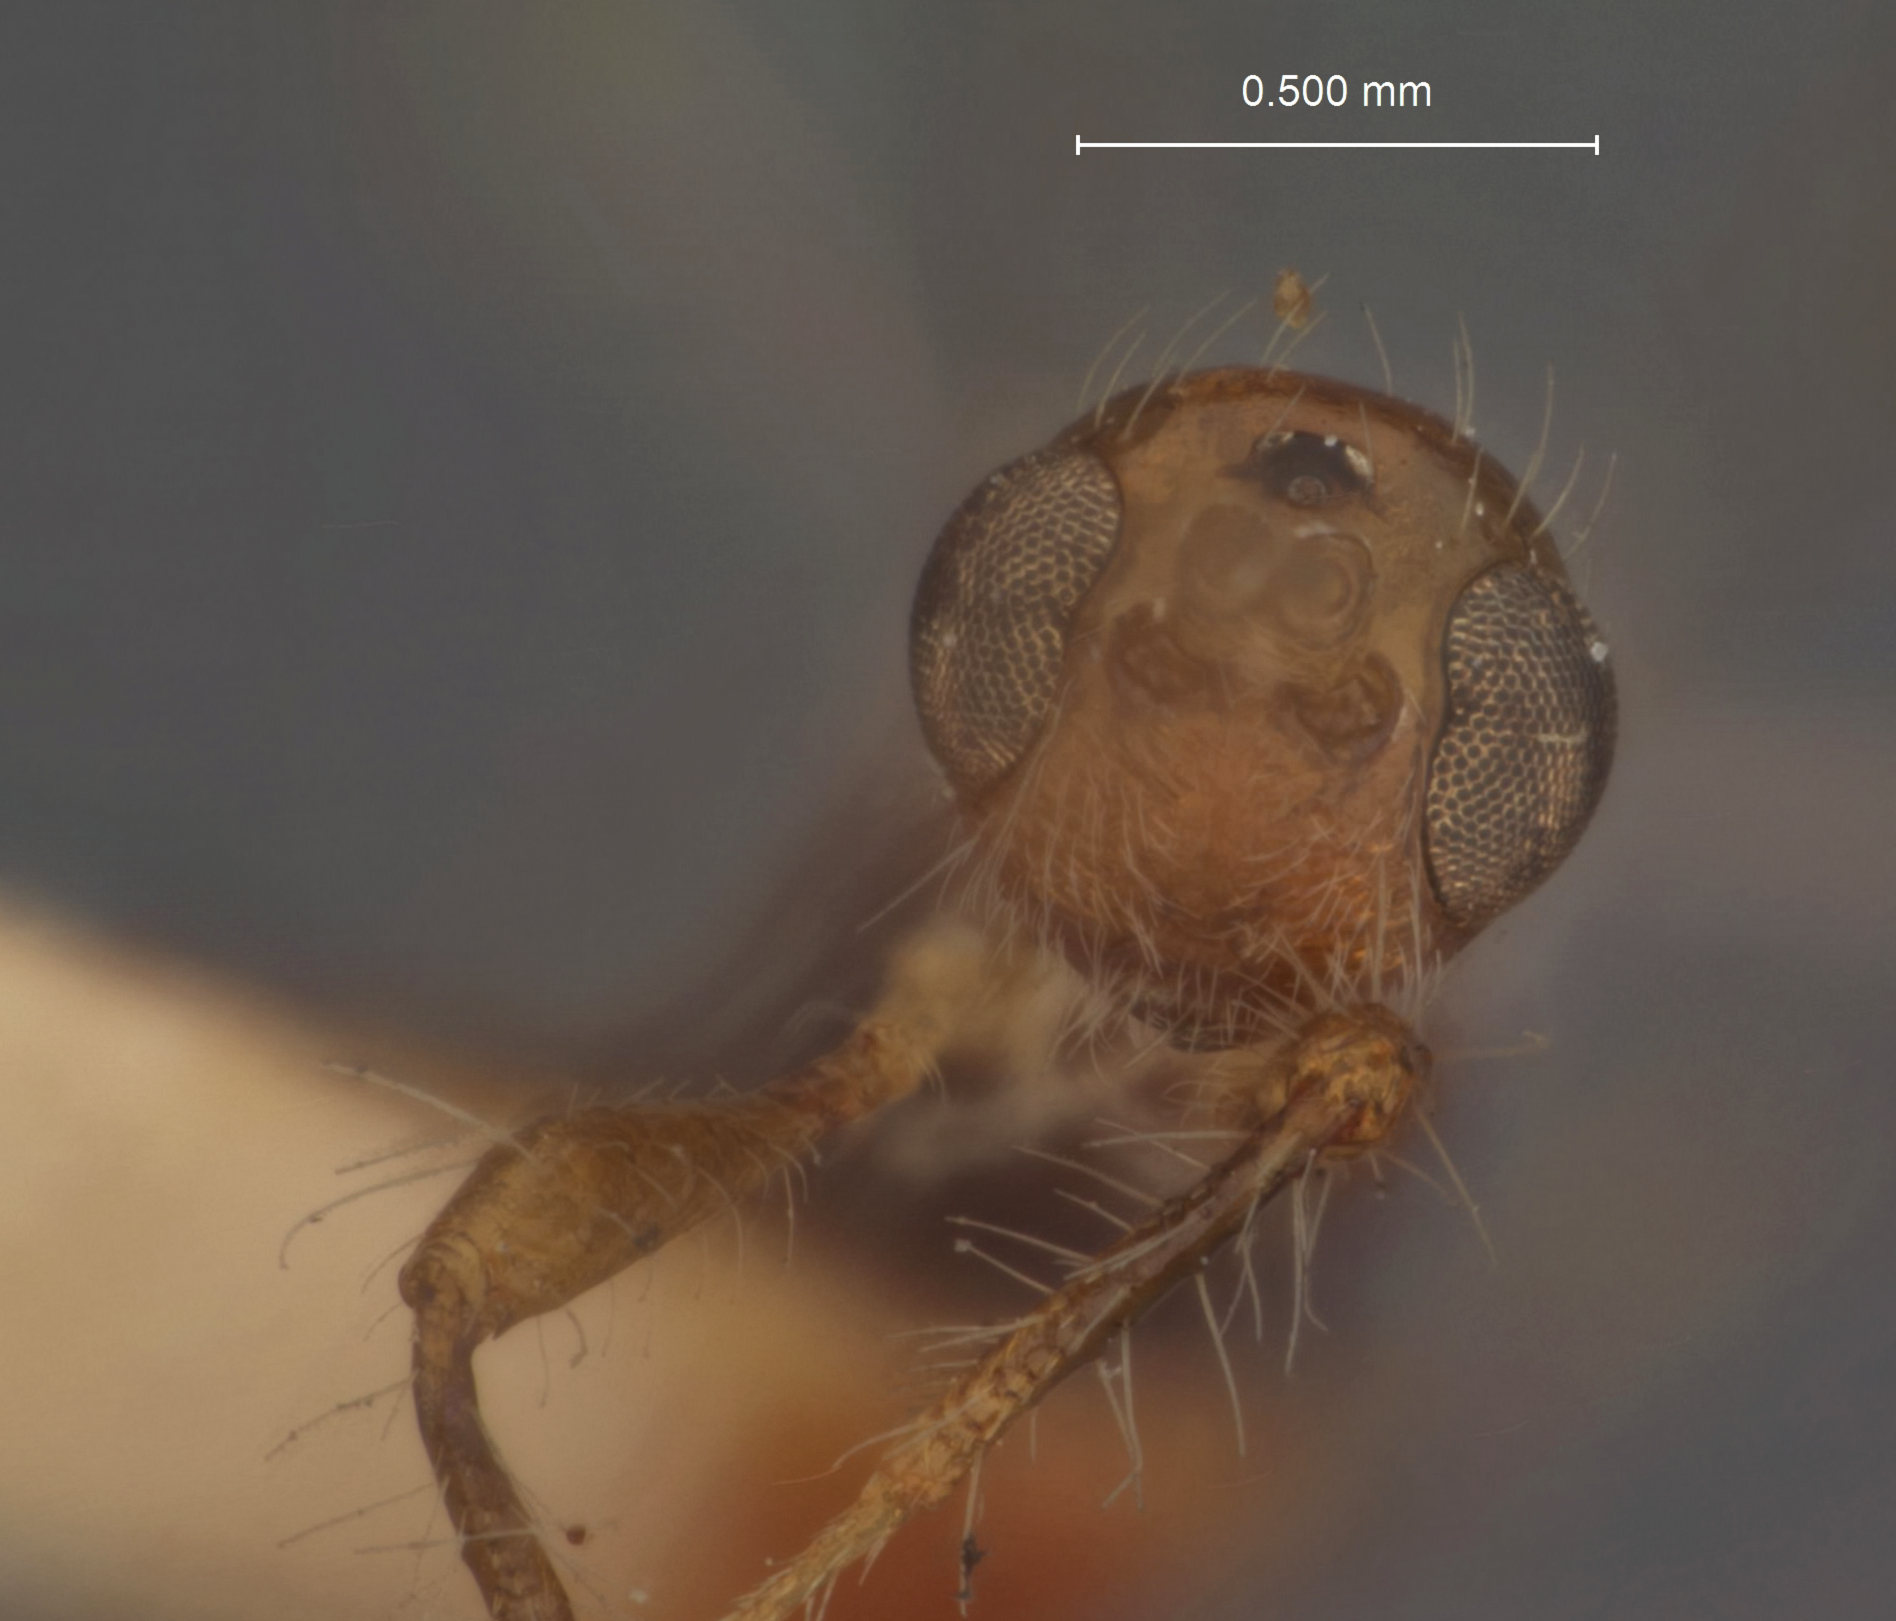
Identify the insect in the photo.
Paraspathius rabirius
